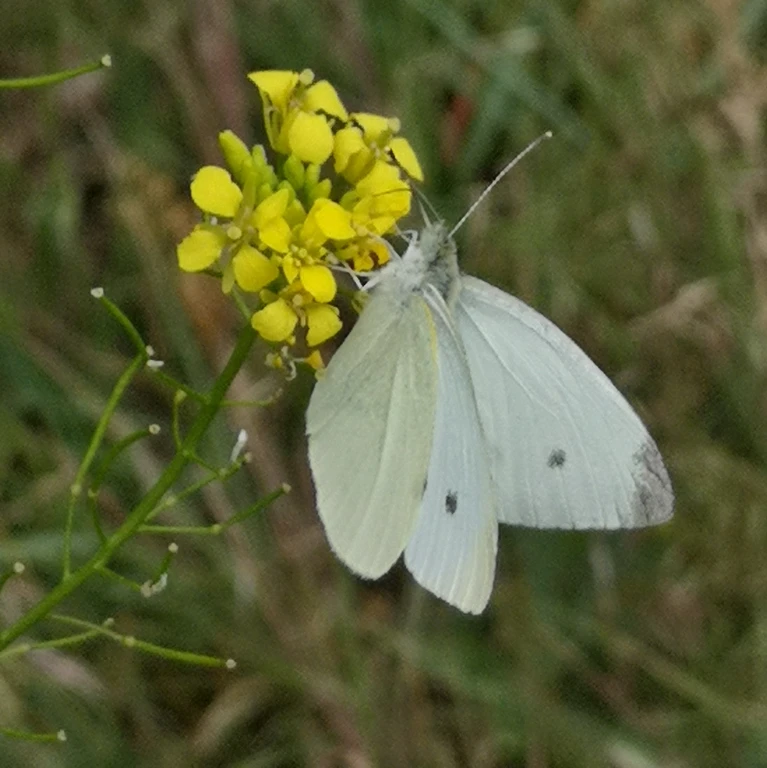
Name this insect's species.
Pieris rapae
